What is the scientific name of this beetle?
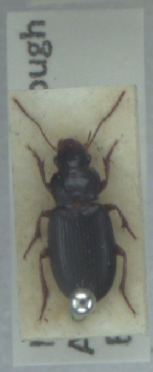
Ophonus rufibarbis
